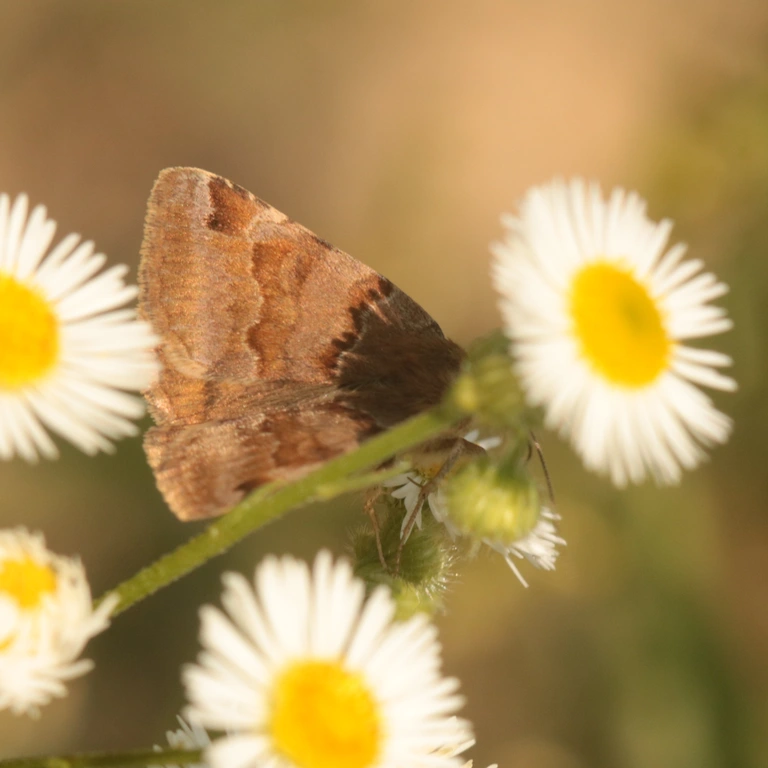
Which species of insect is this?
Euclidia glyphica
